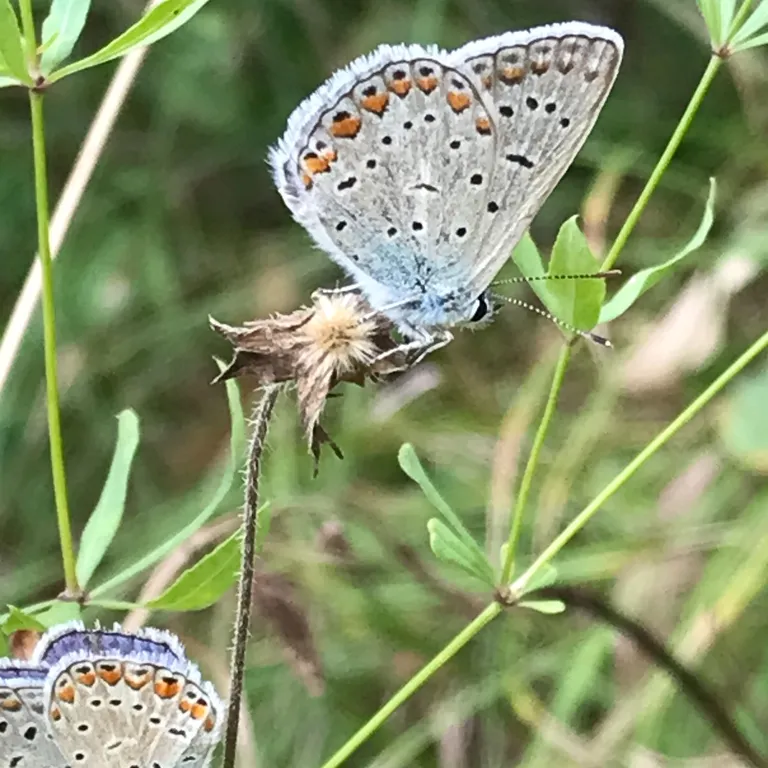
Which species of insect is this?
Polyommatus icarus
